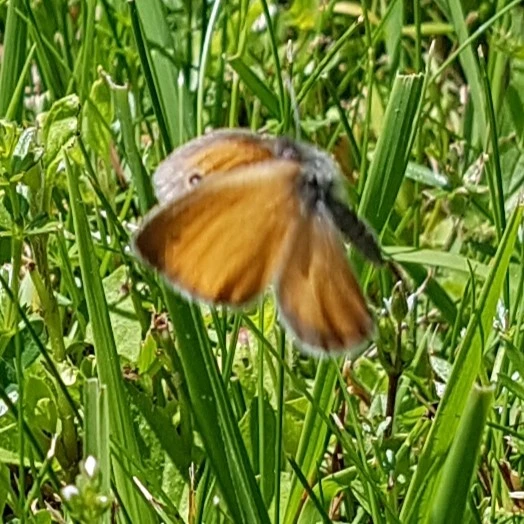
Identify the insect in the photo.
Coenonympha pamphilus
